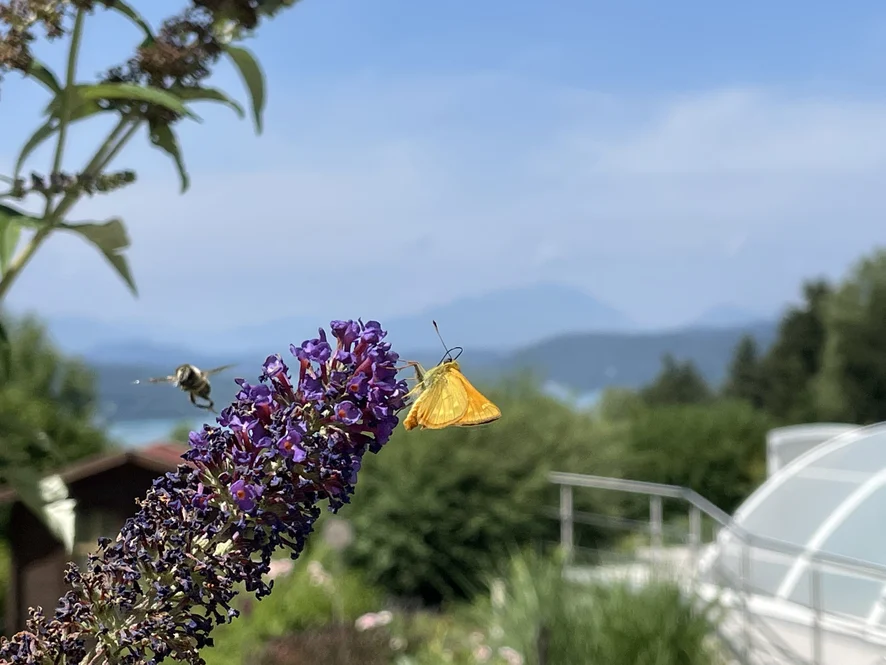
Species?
Ochlodes sylvanus (also Ochlodes venata)
